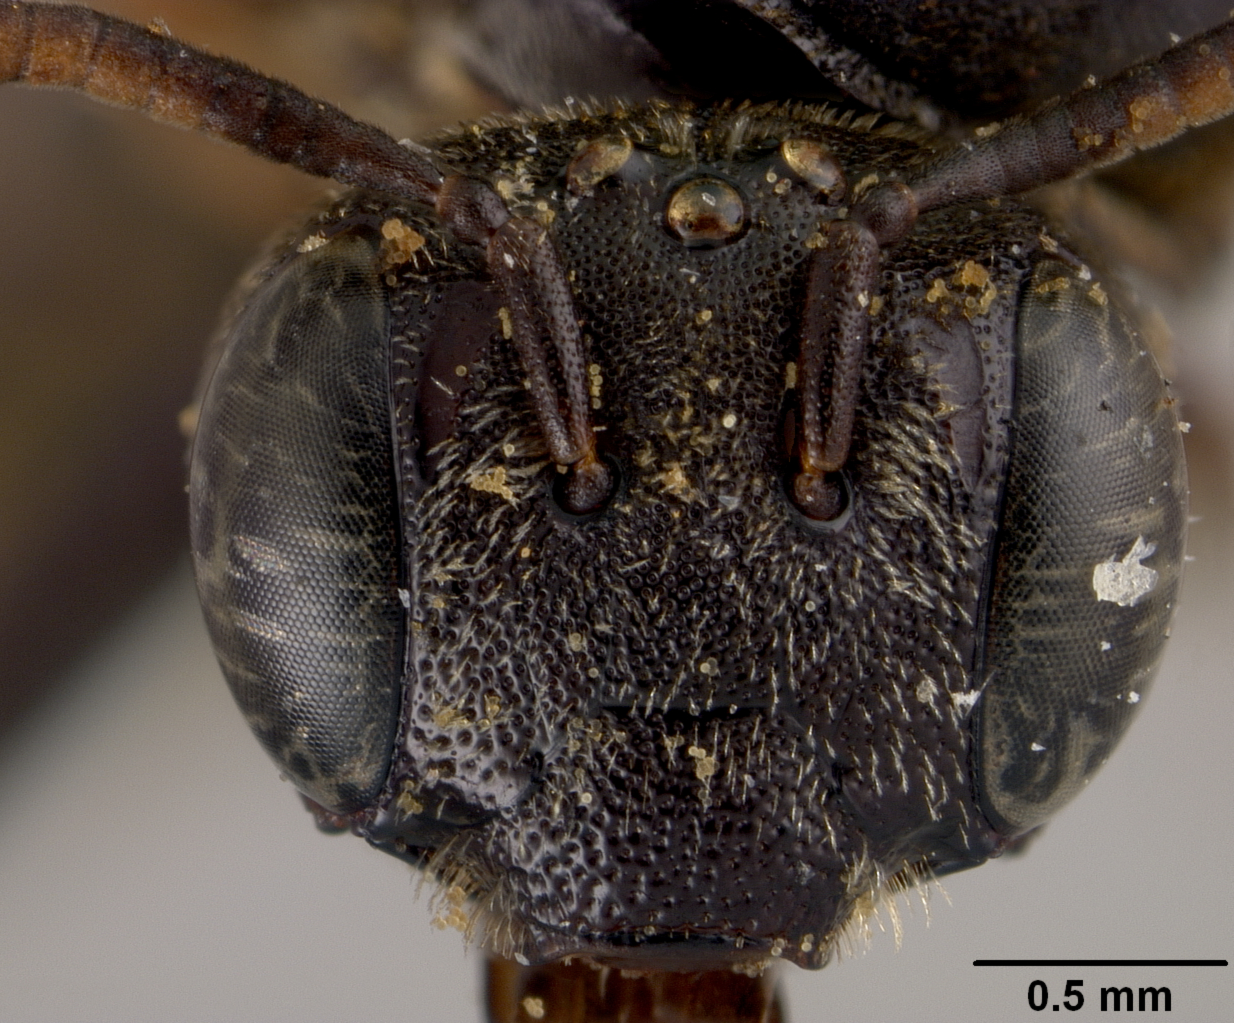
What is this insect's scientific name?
Heterosarus aeschynomenis
